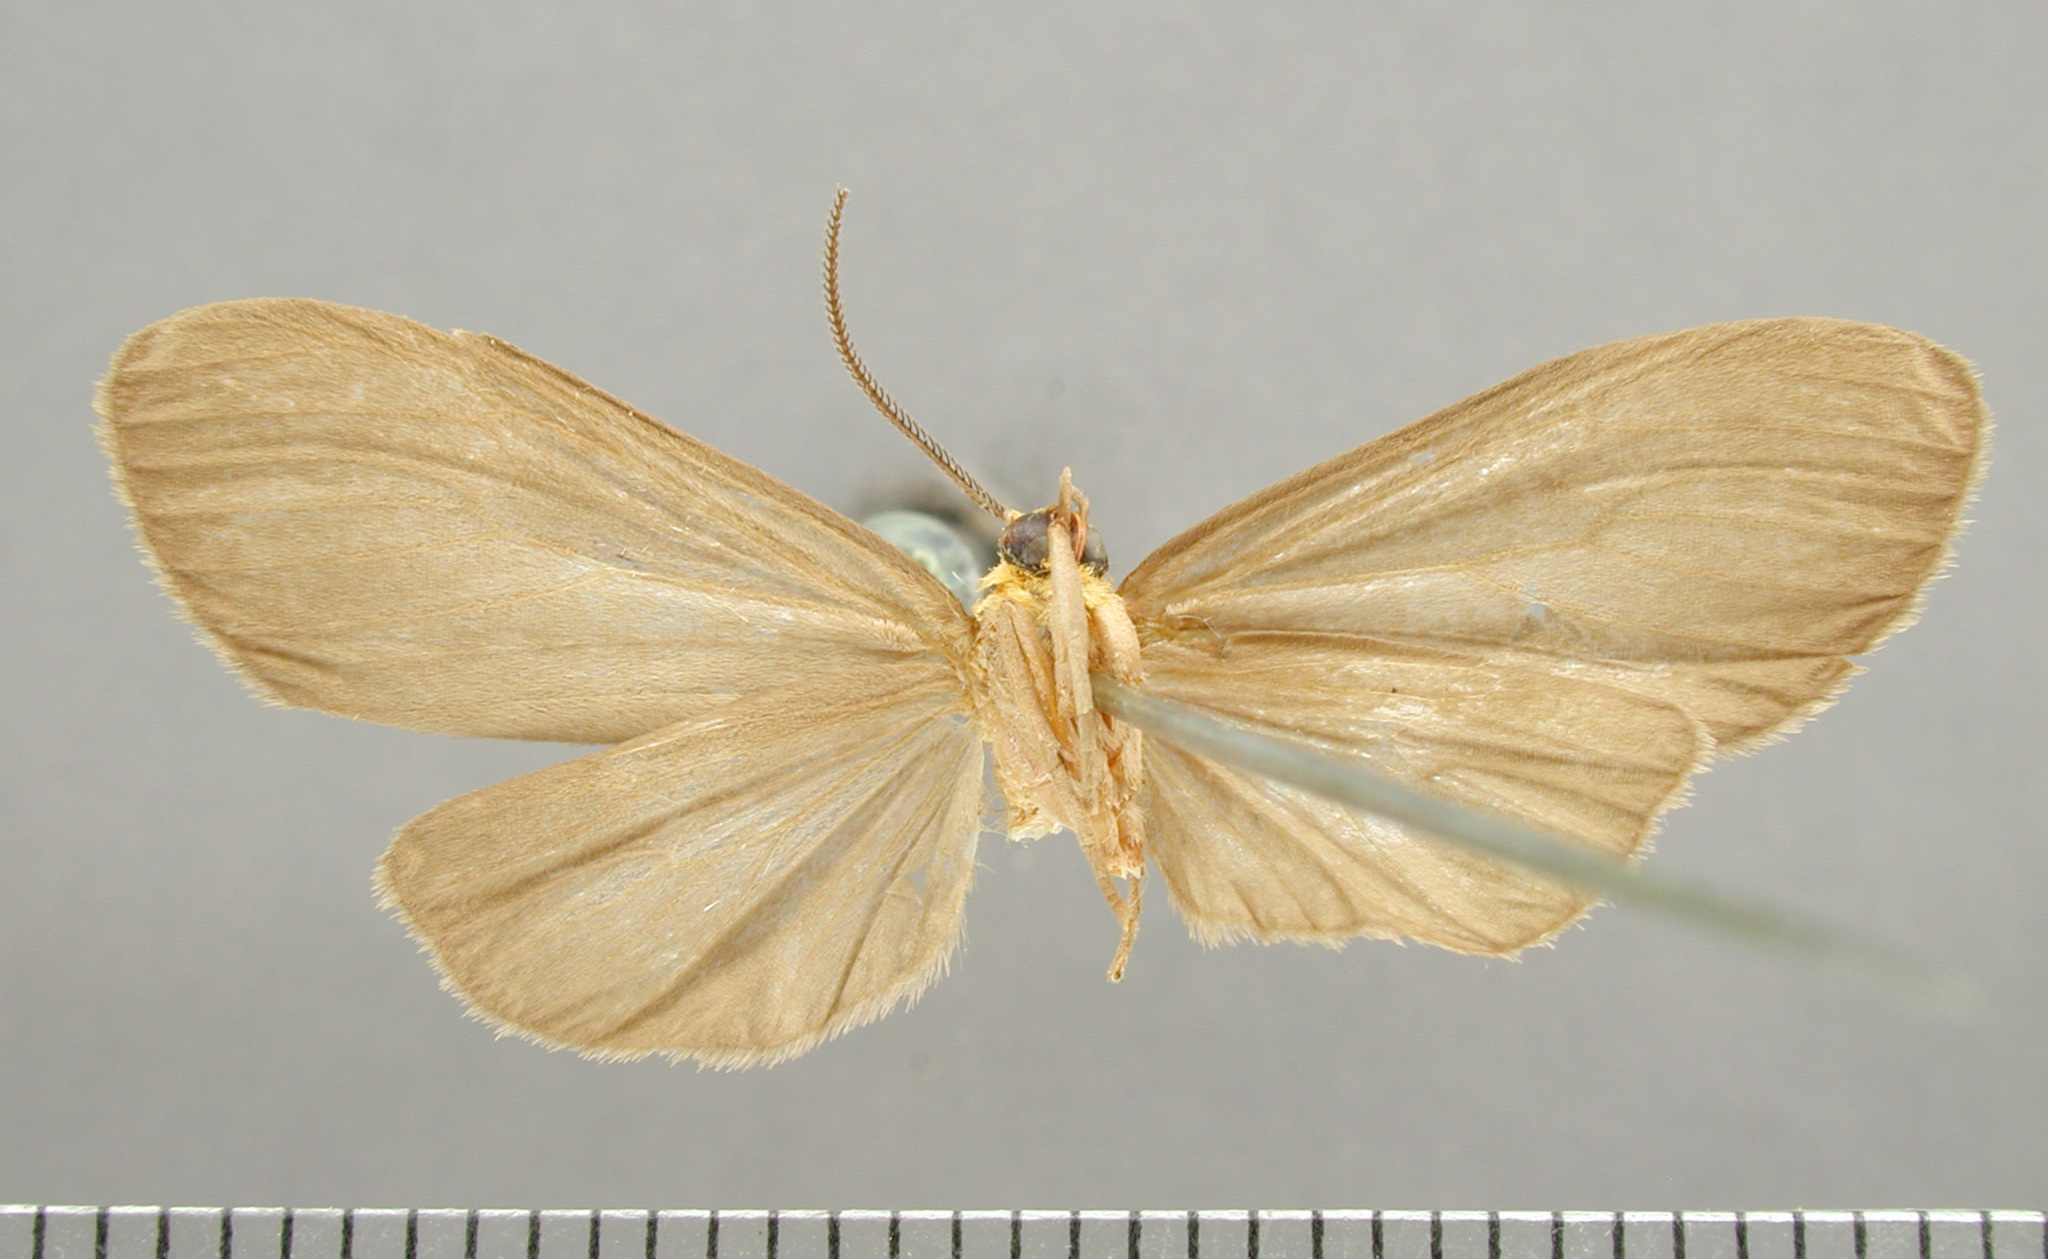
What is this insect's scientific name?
Agaraea inconspicua
